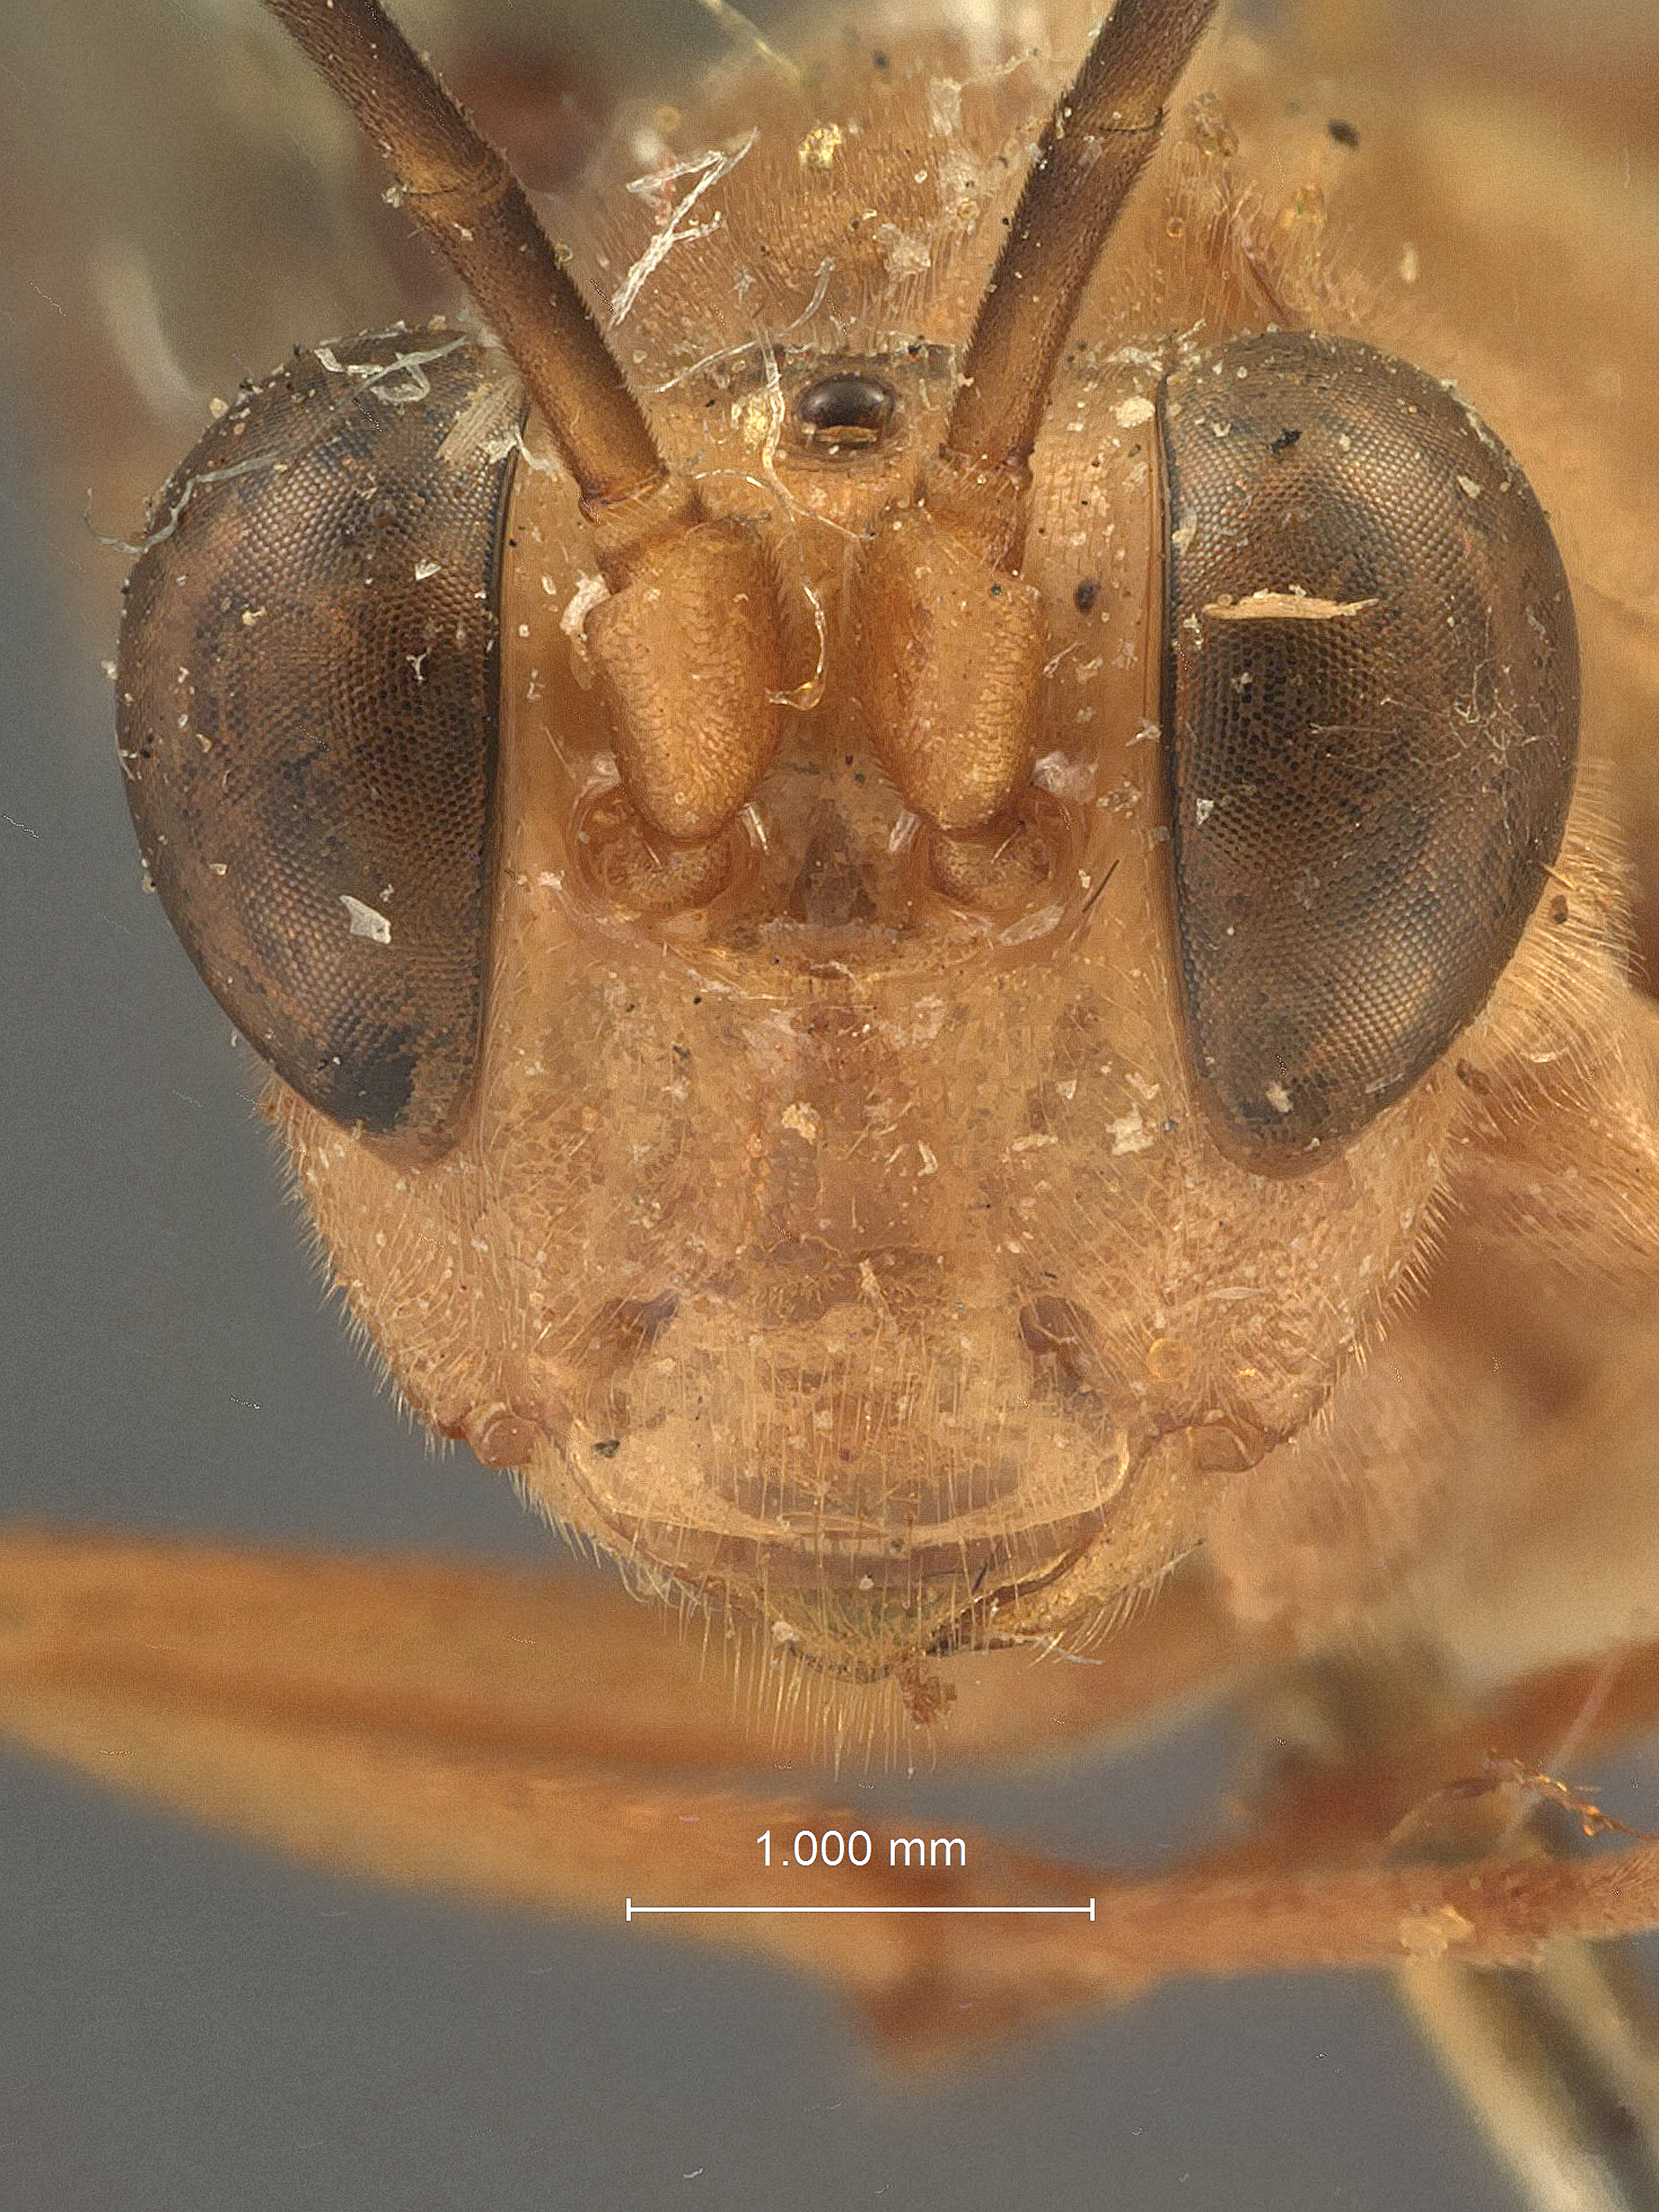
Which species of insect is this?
Acanthojoppa major
